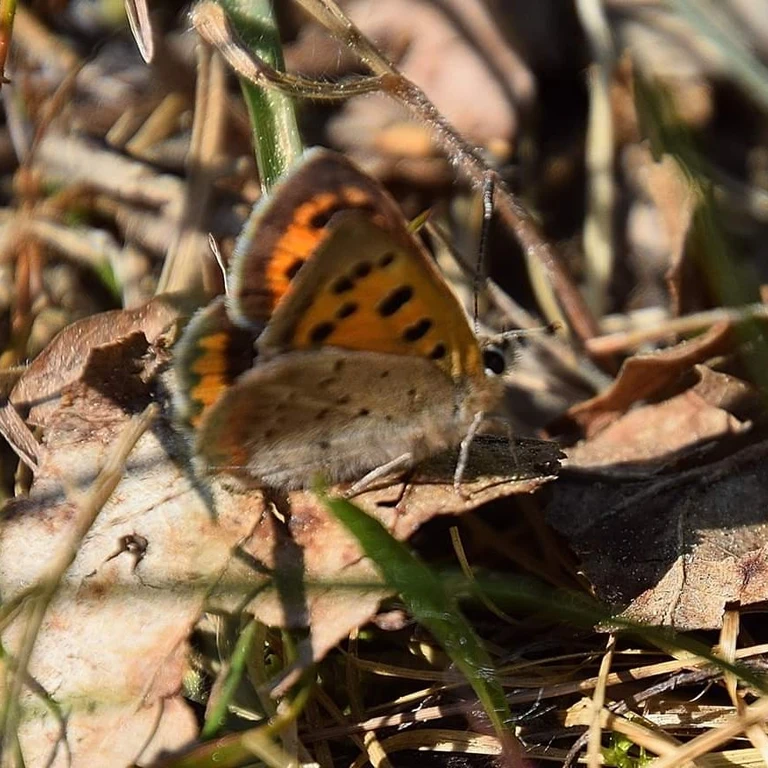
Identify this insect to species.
Lycaena phlaeas
